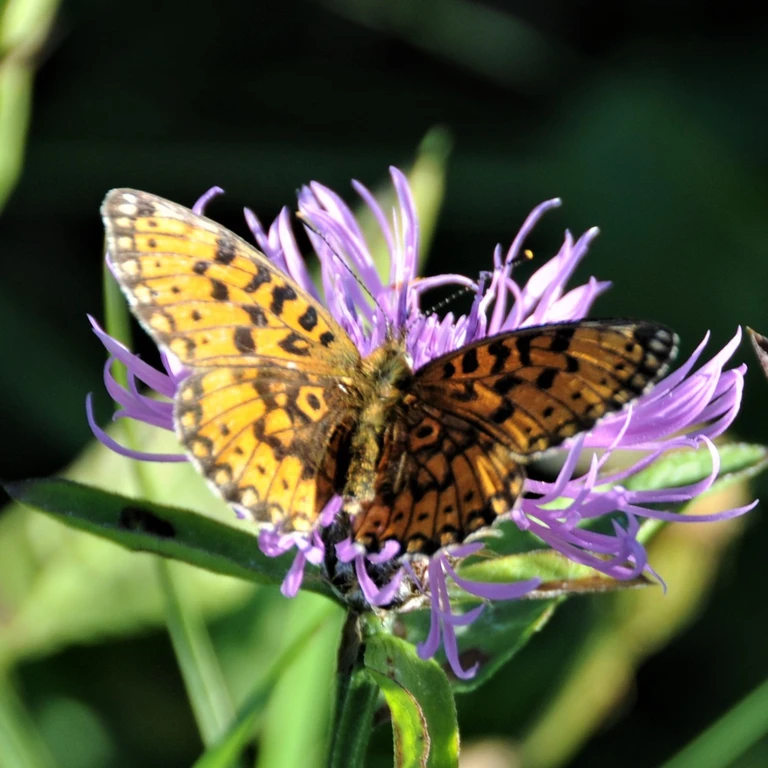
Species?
Boloria selene
